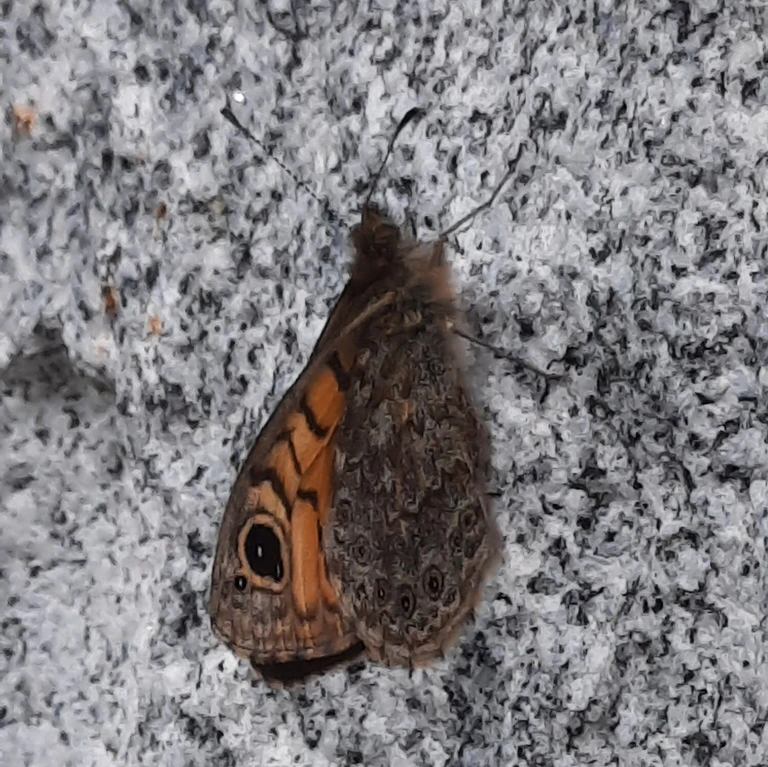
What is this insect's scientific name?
Lasiommata megera (also Pararge megera)
